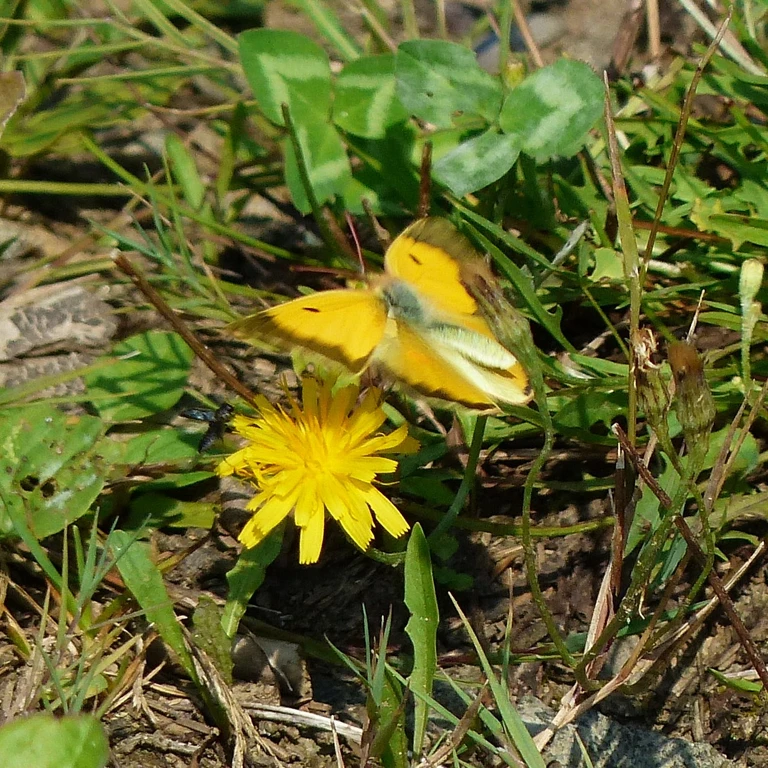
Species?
Colias croceus
